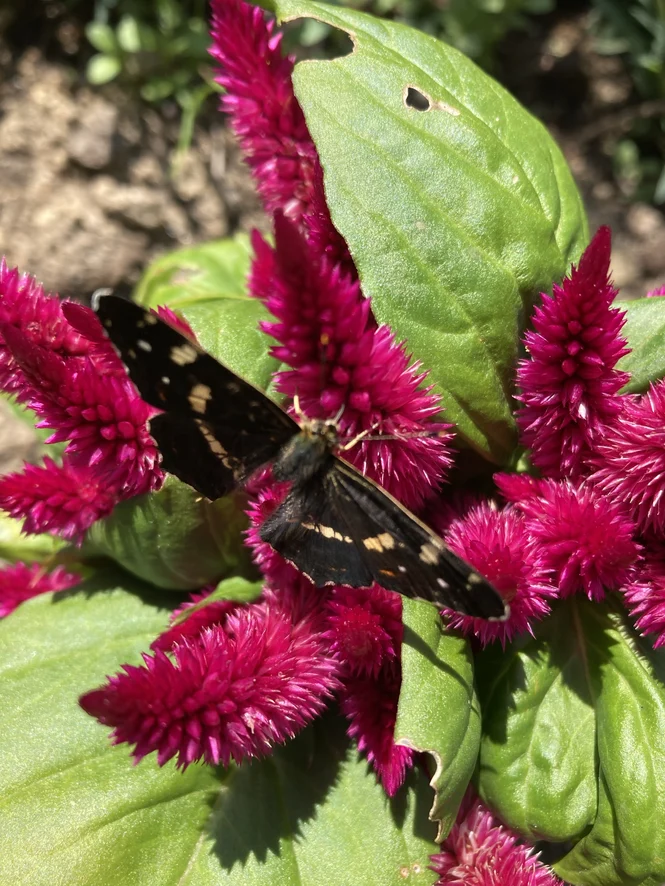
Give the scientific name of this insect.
Araschnia levana
